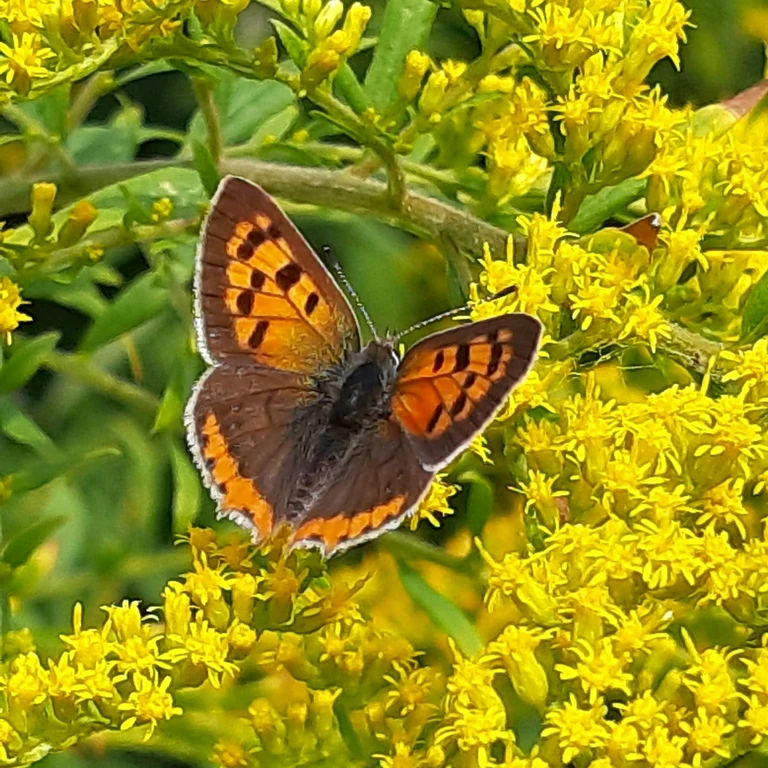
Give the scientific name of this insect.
Lycaena phlaeas
